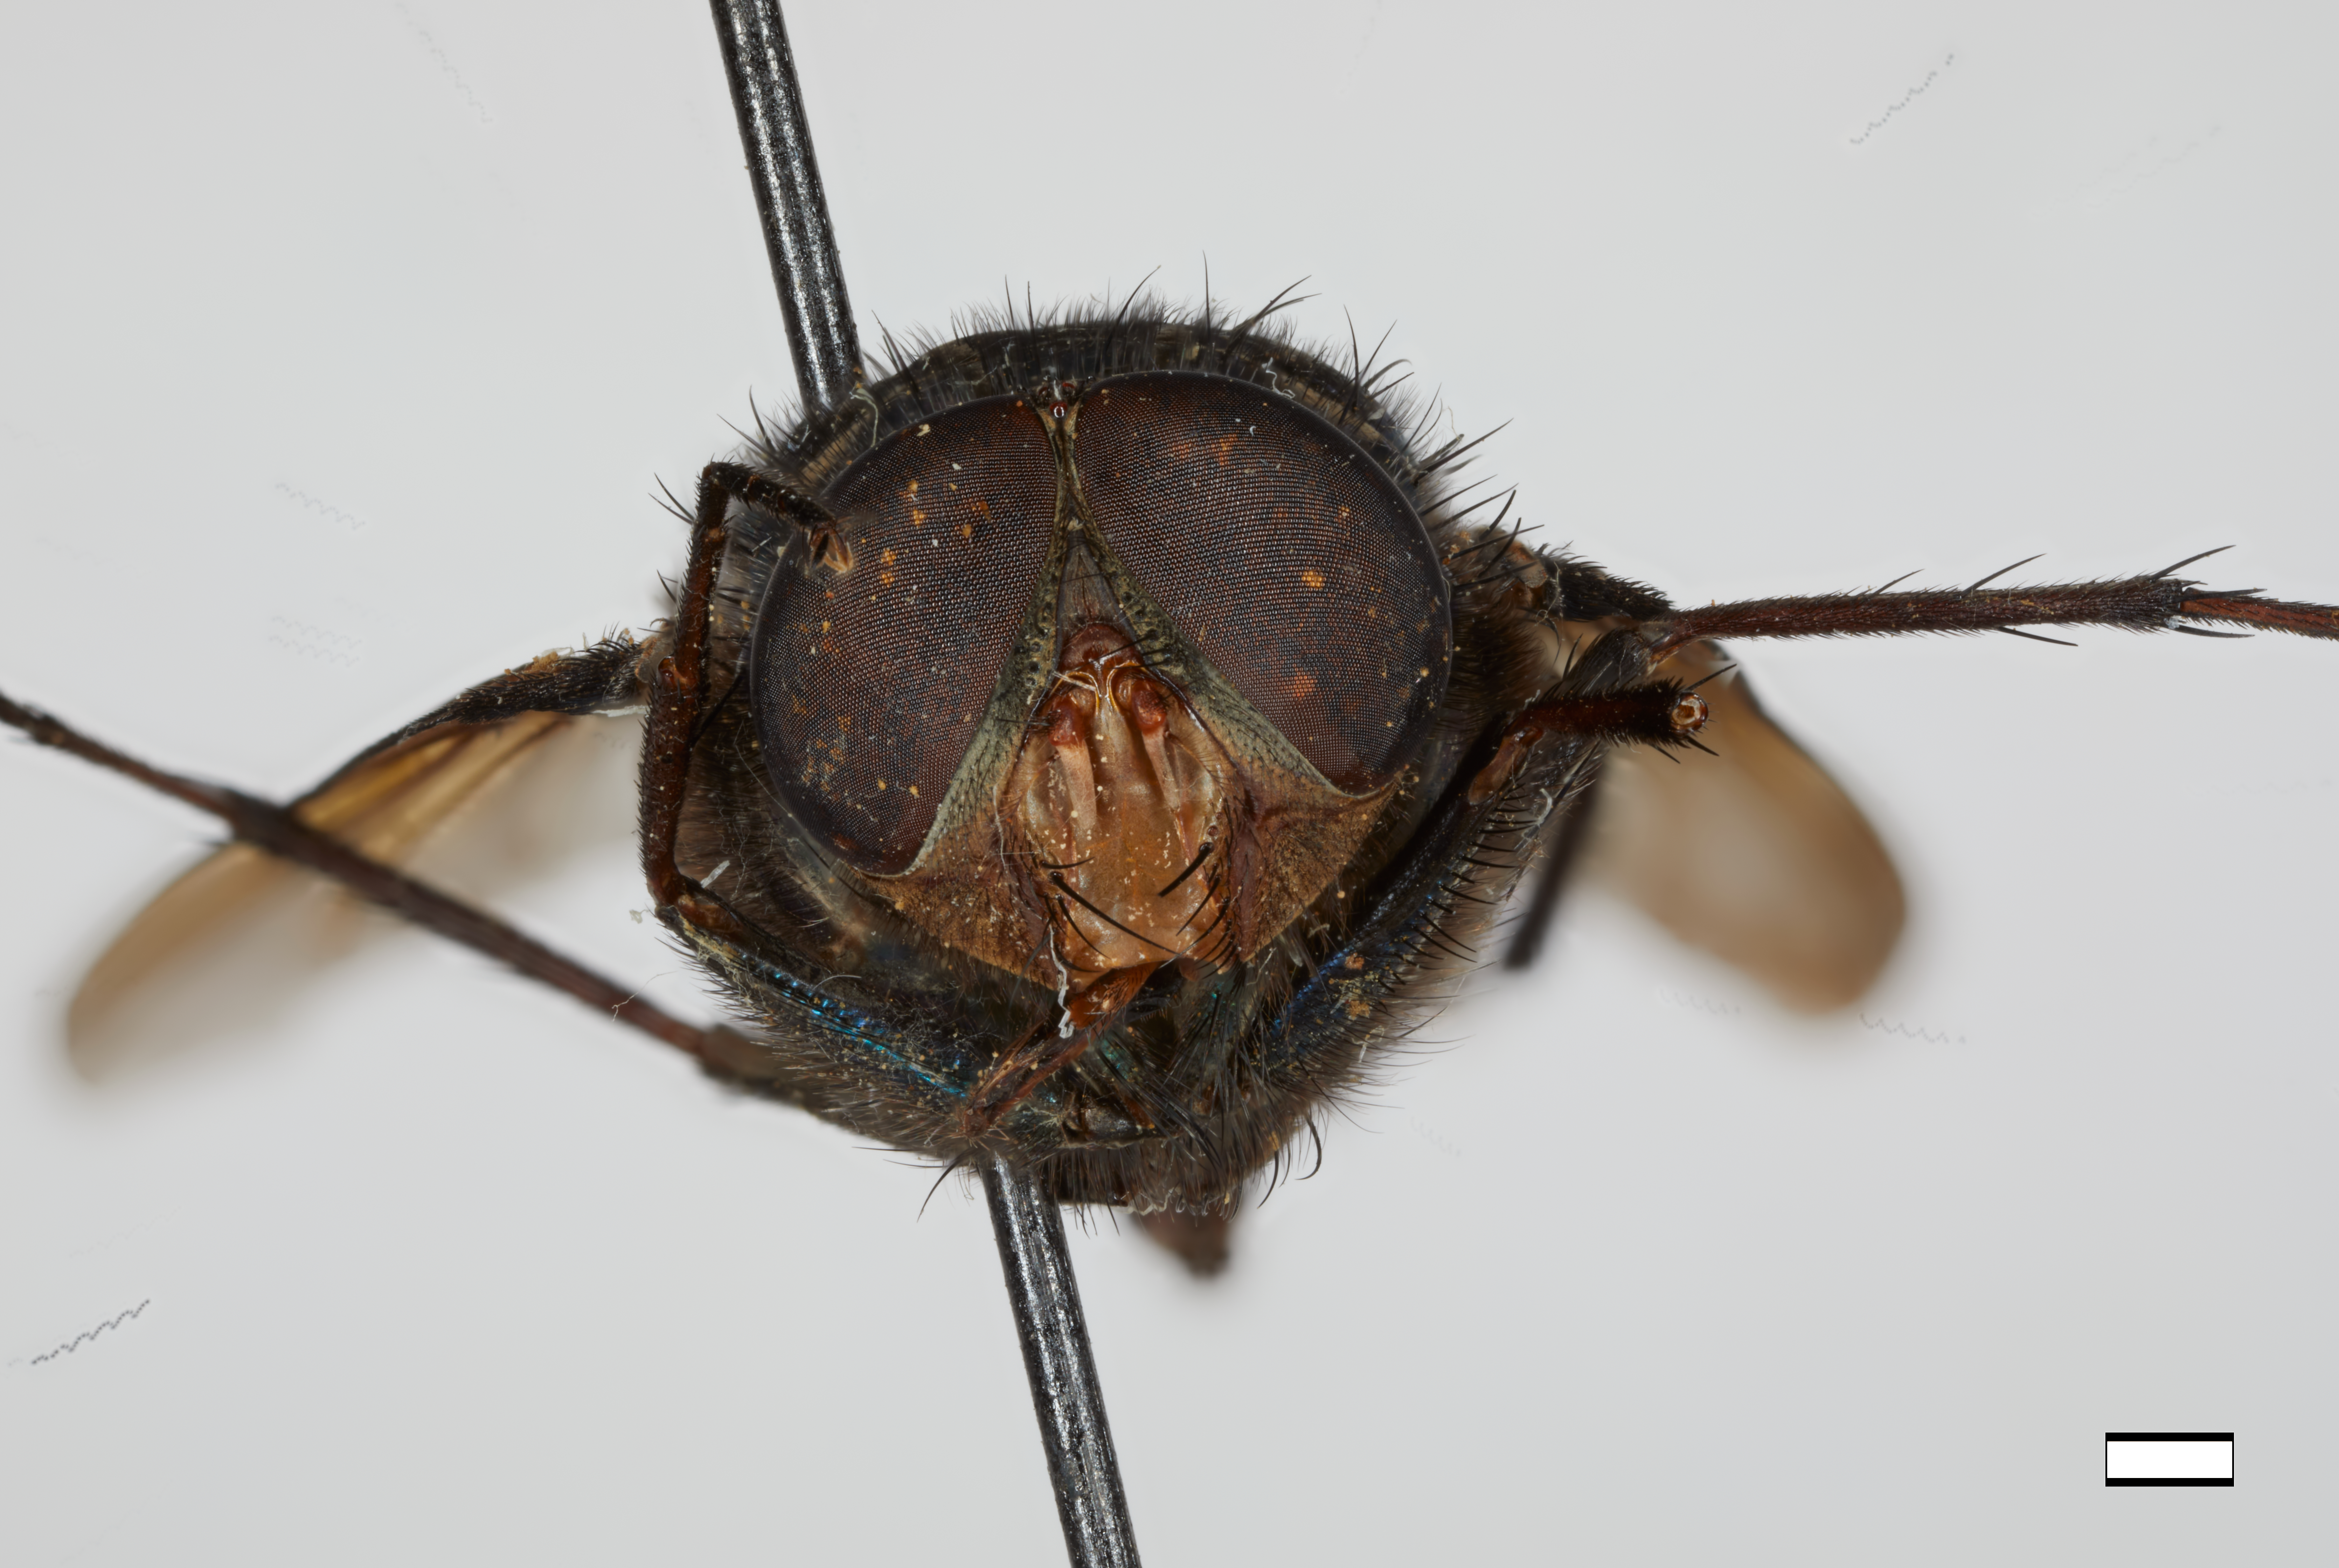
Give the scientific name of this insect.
Isomyia perisi
